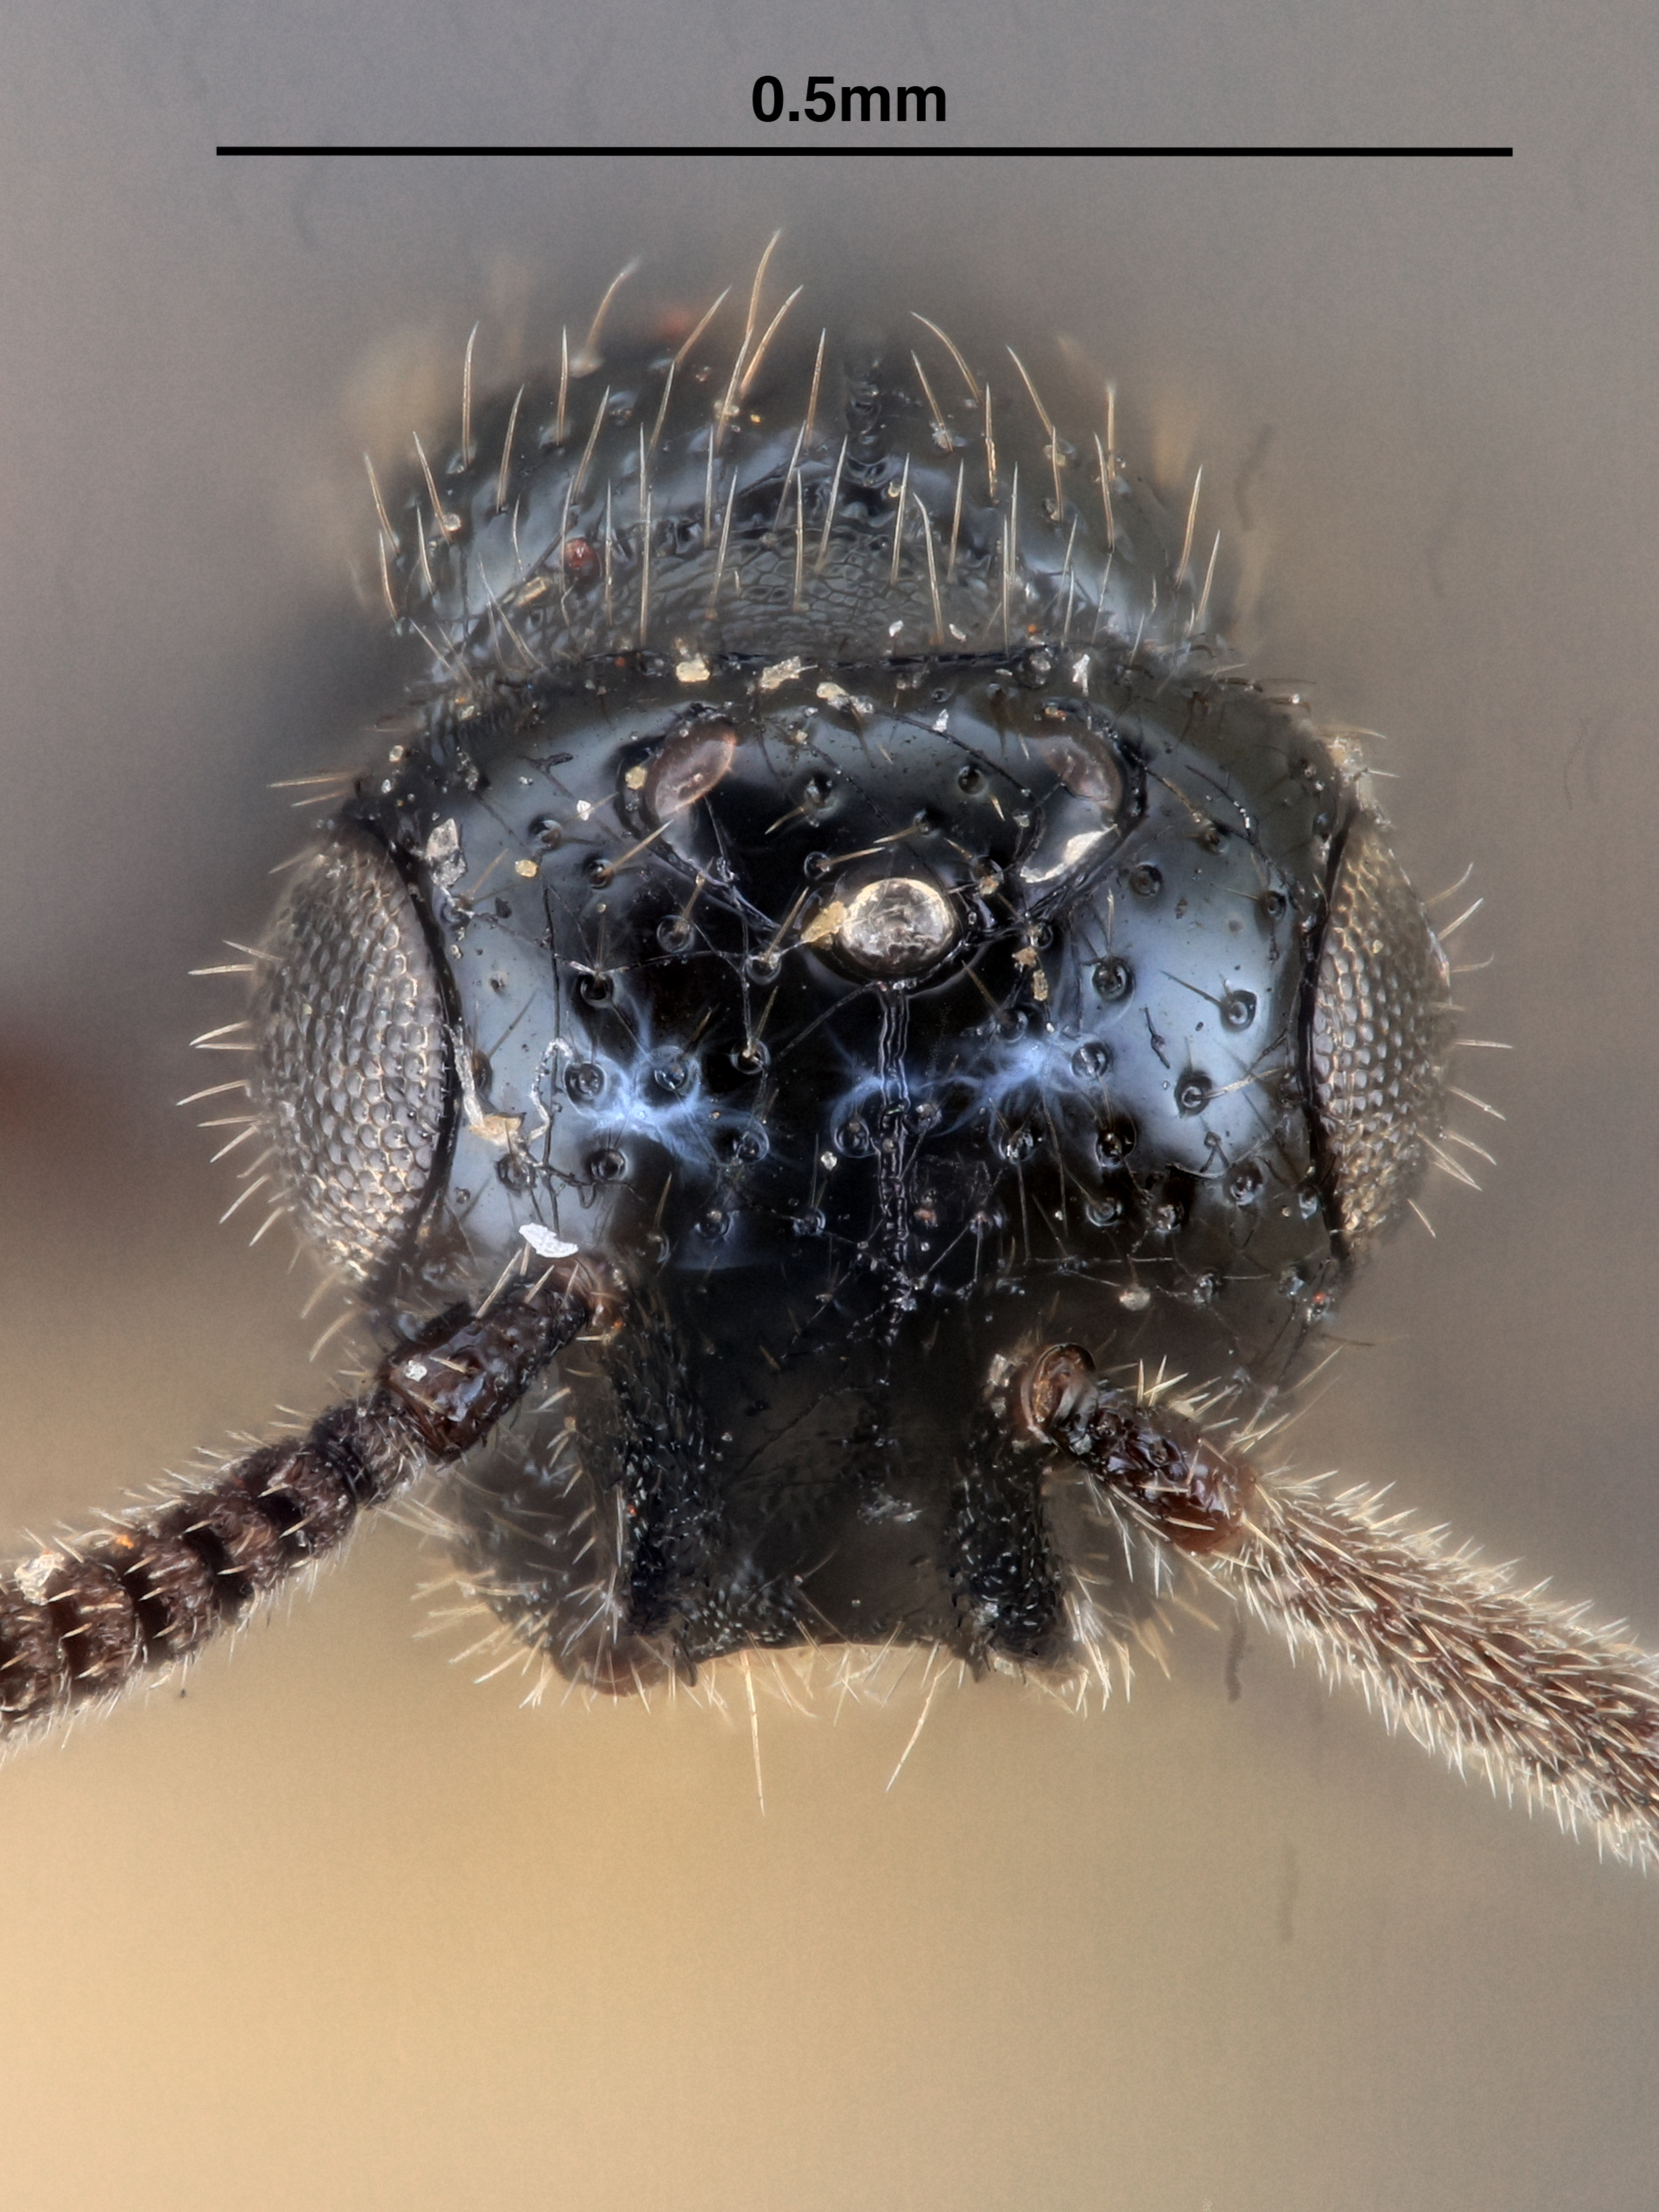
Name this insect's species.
Spalangia dozierri
